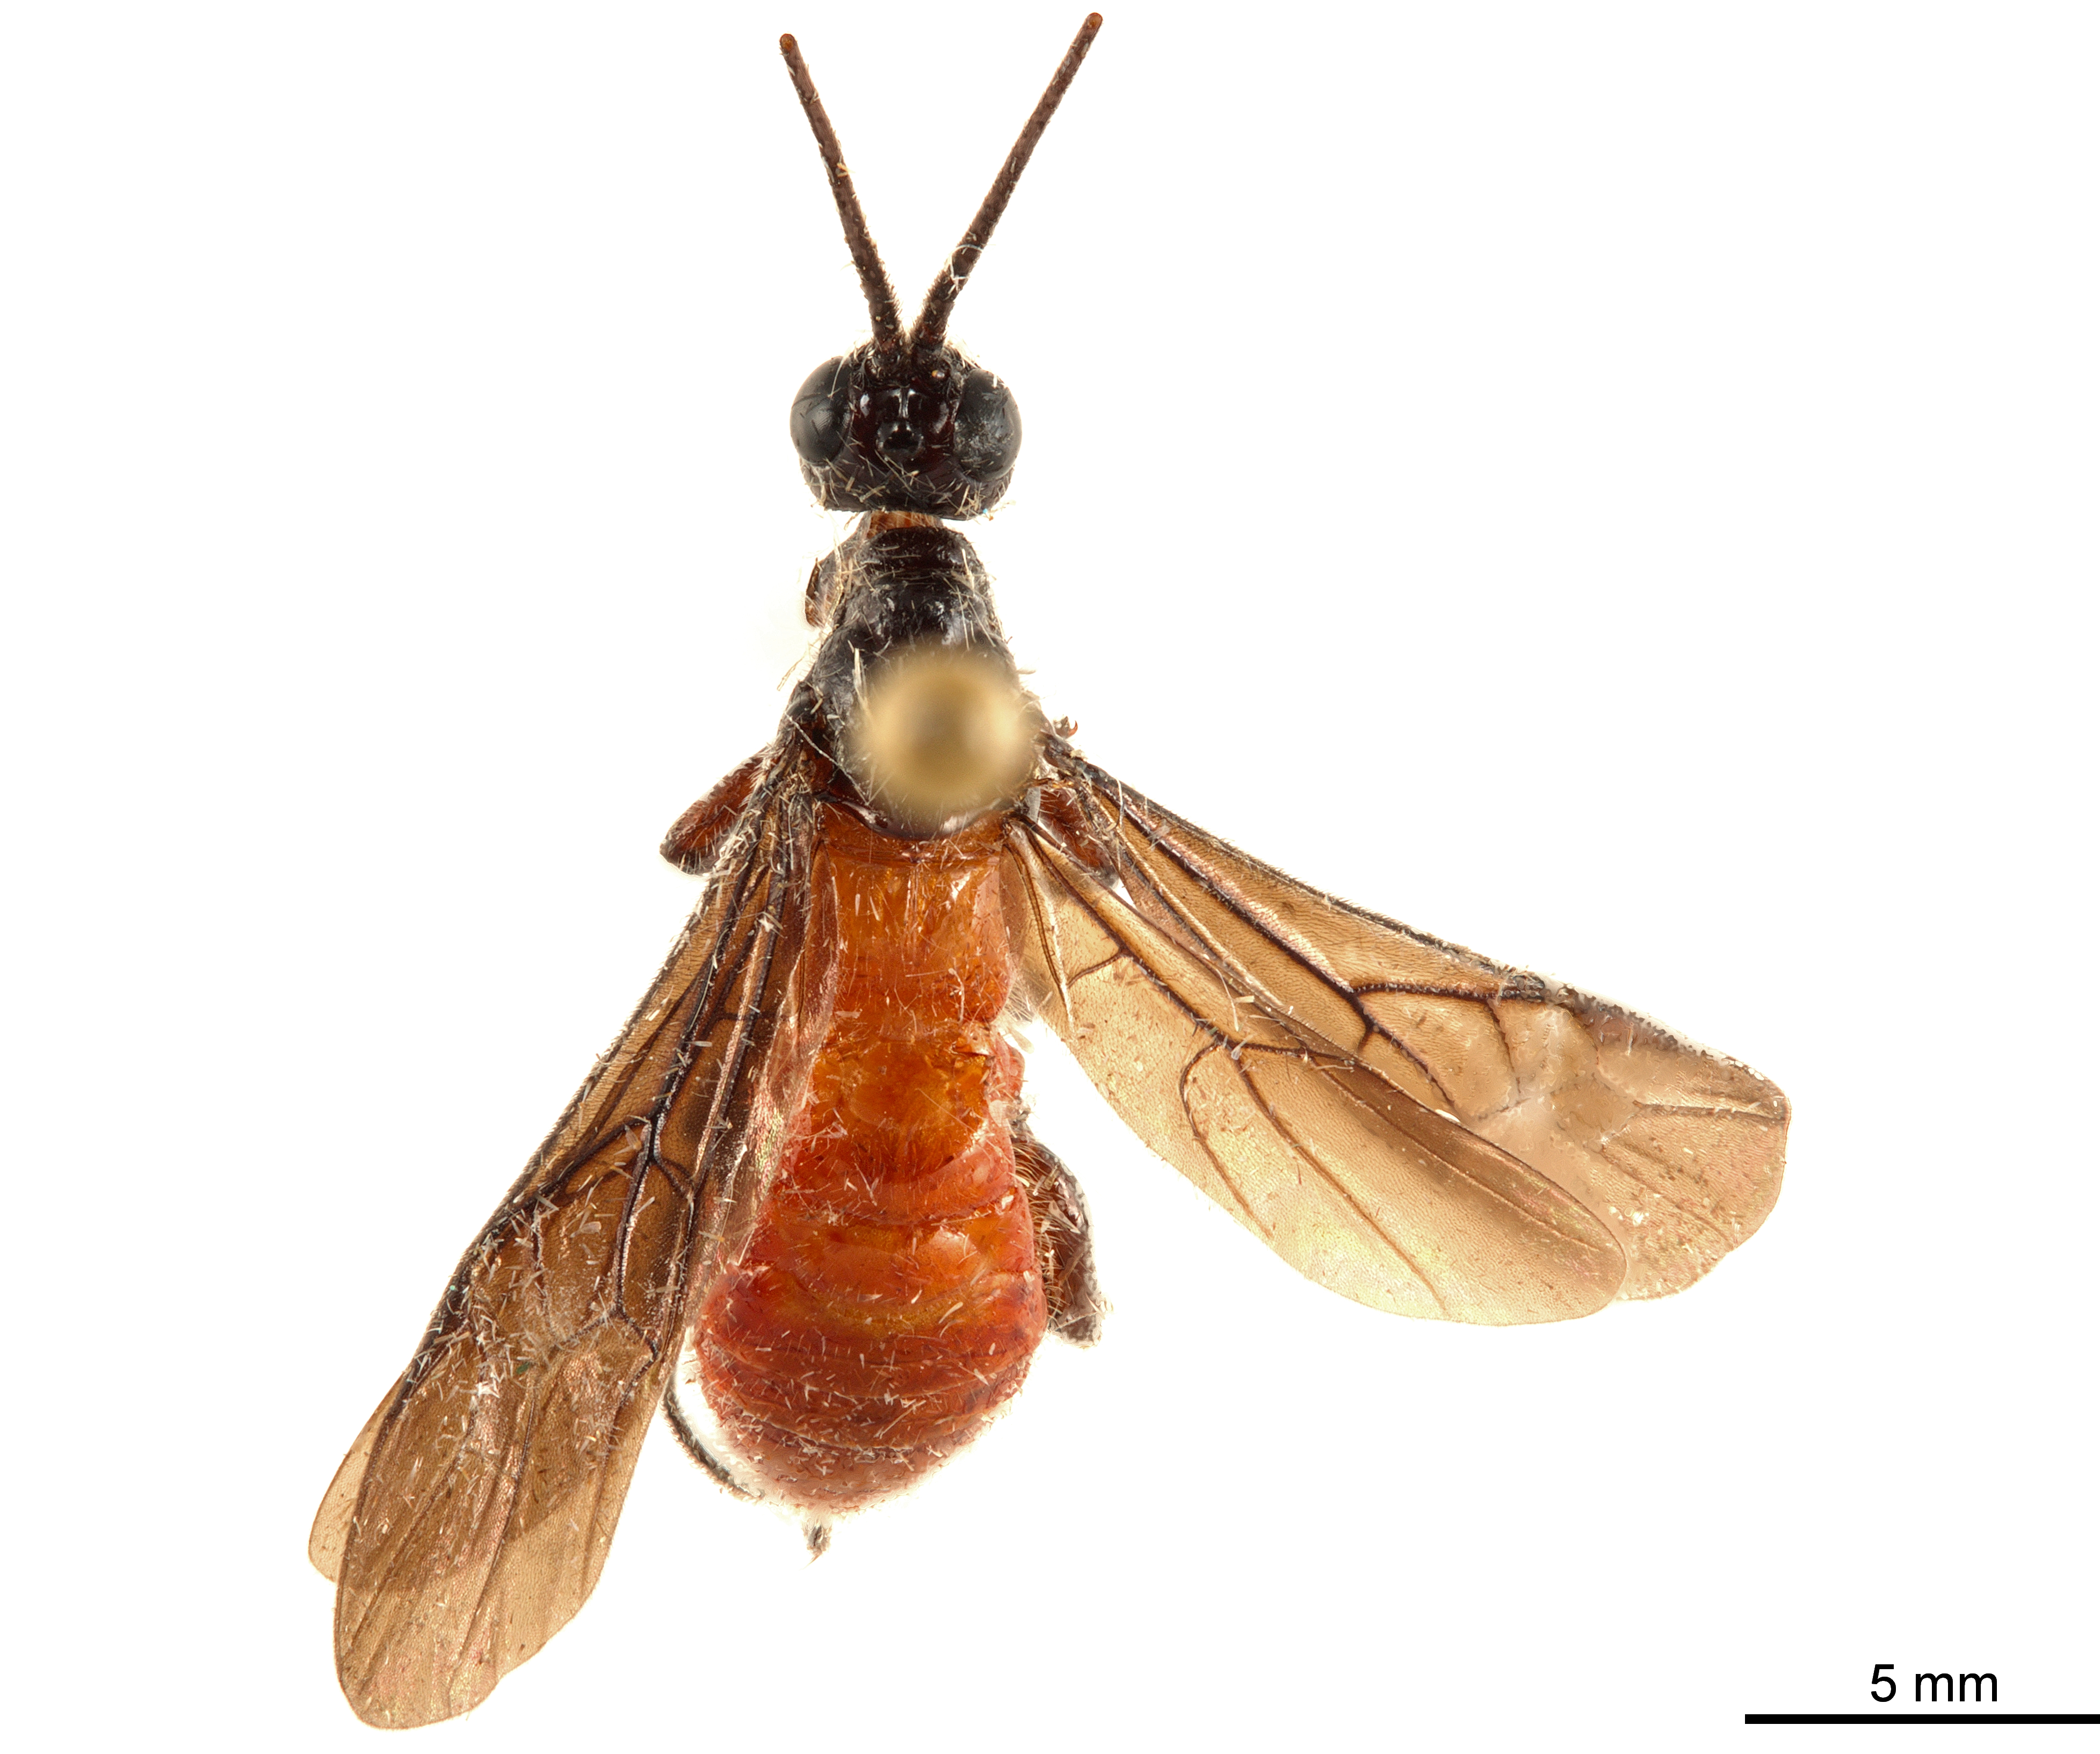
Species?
Holcobracon limatus
